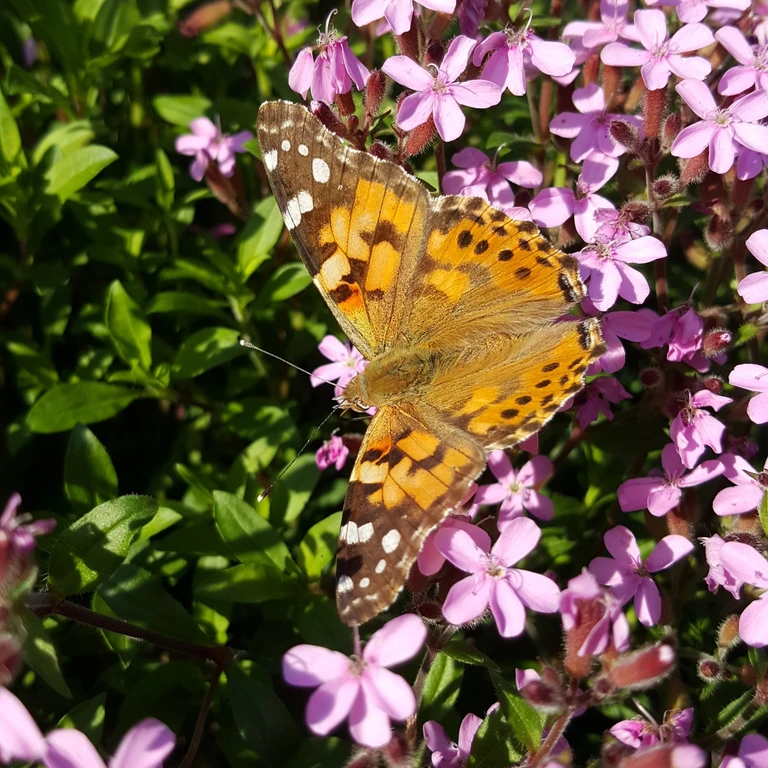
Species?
Vanessa cardui
